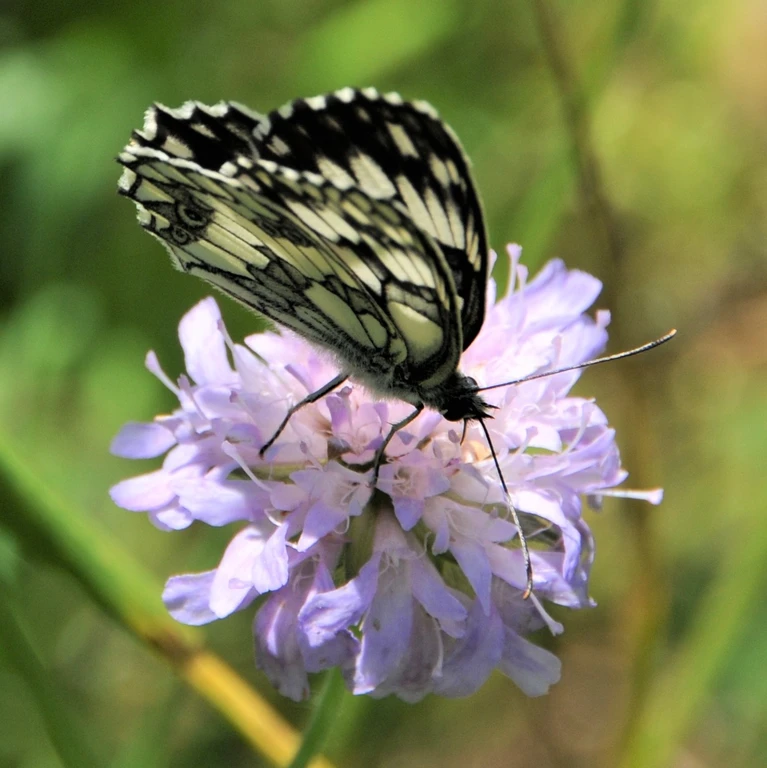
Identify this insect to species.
Melanargia galathea
